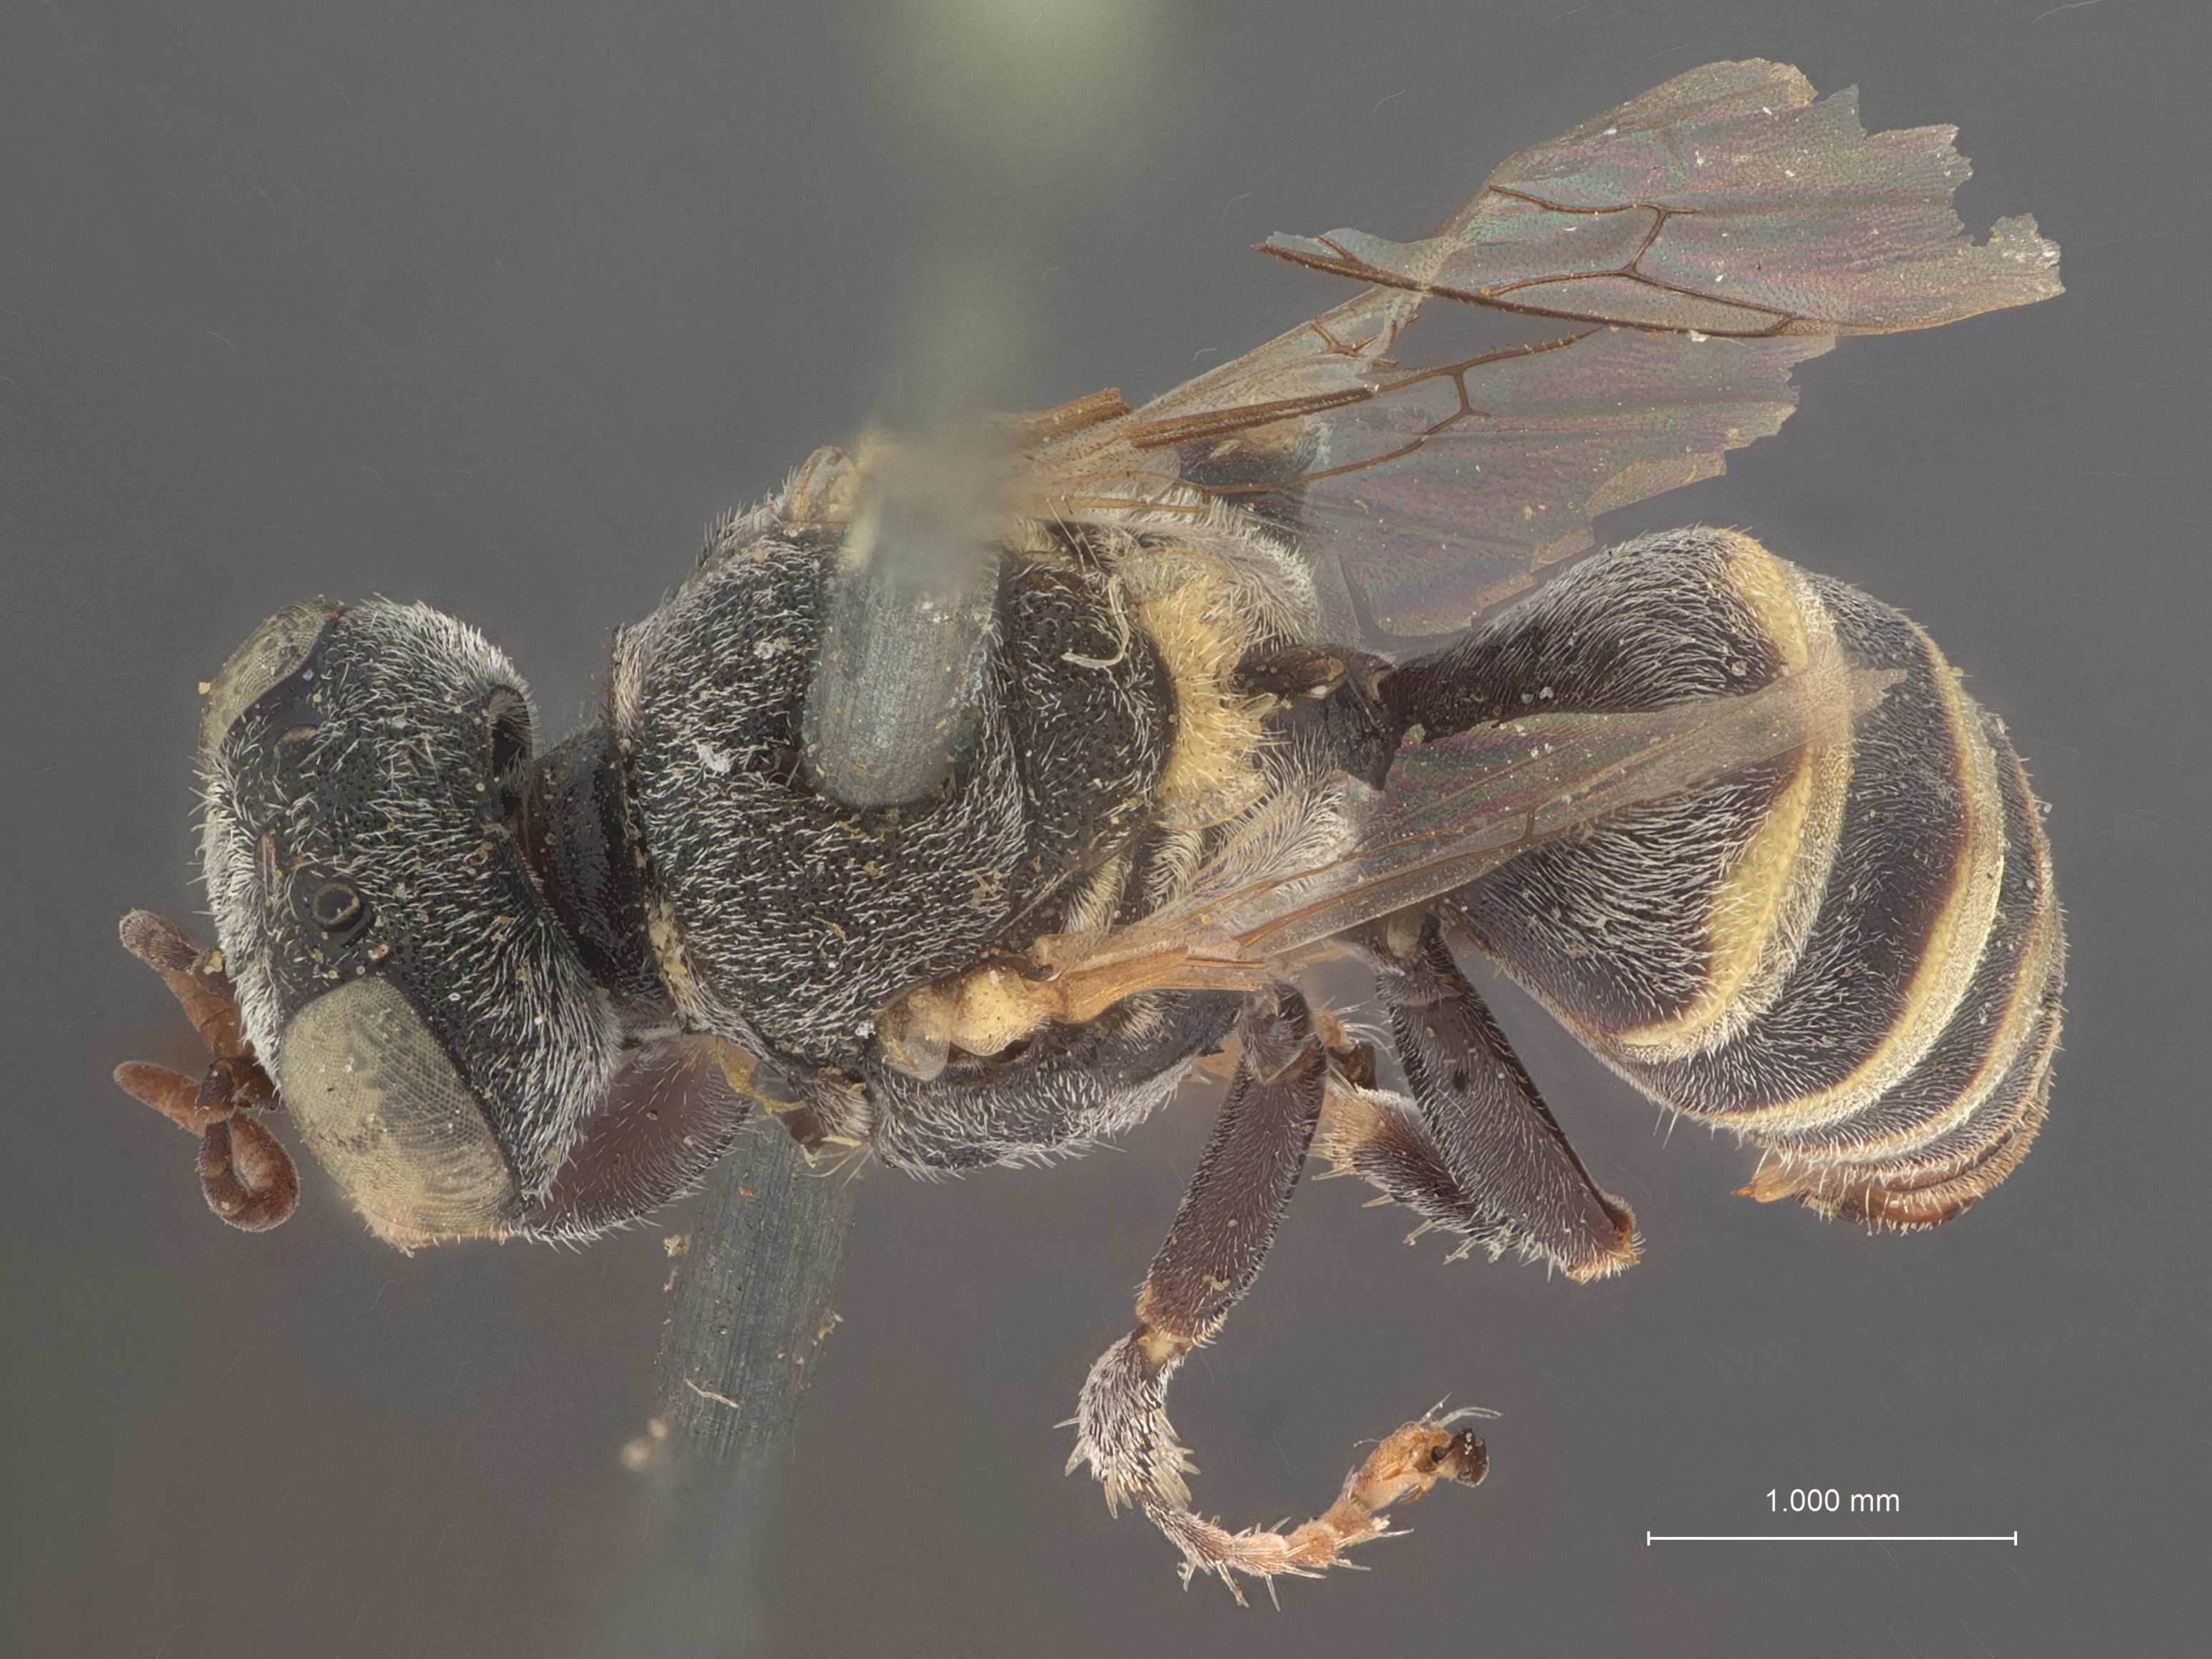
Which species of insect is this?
Oxybelus varicoloratus
